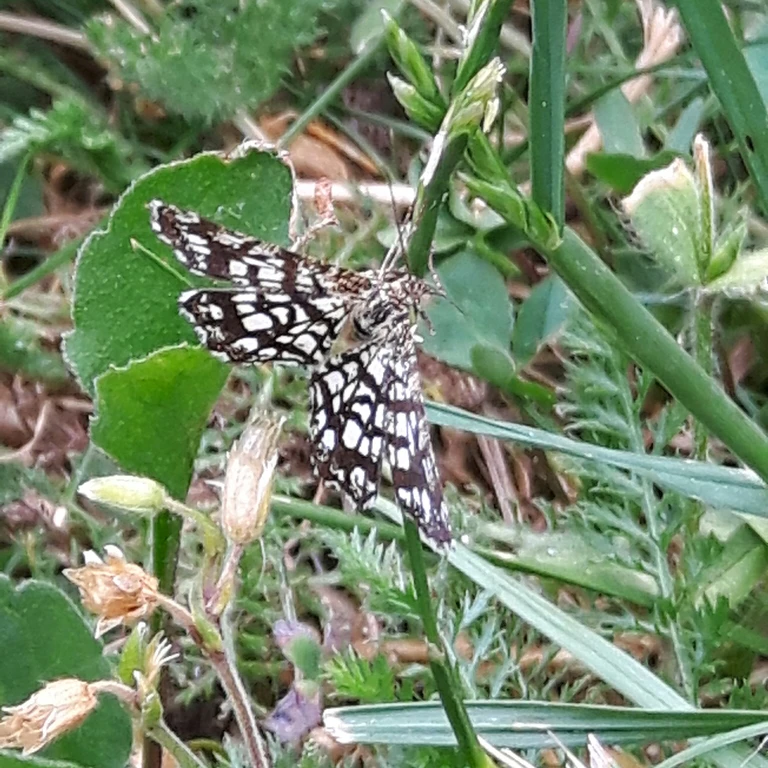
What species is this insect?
Chiasmia clathrata
